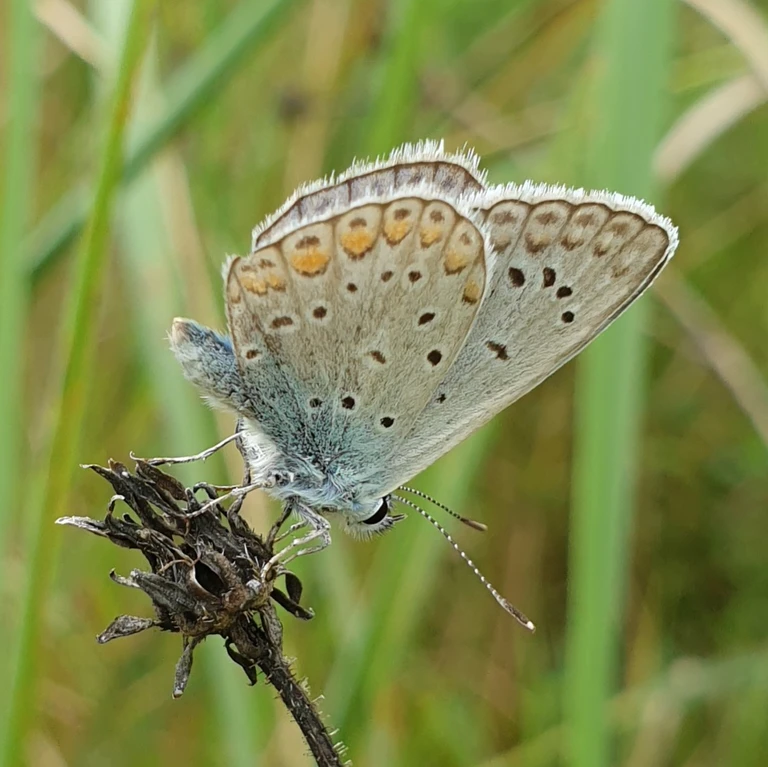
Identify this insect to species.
Polyommatus icarus
